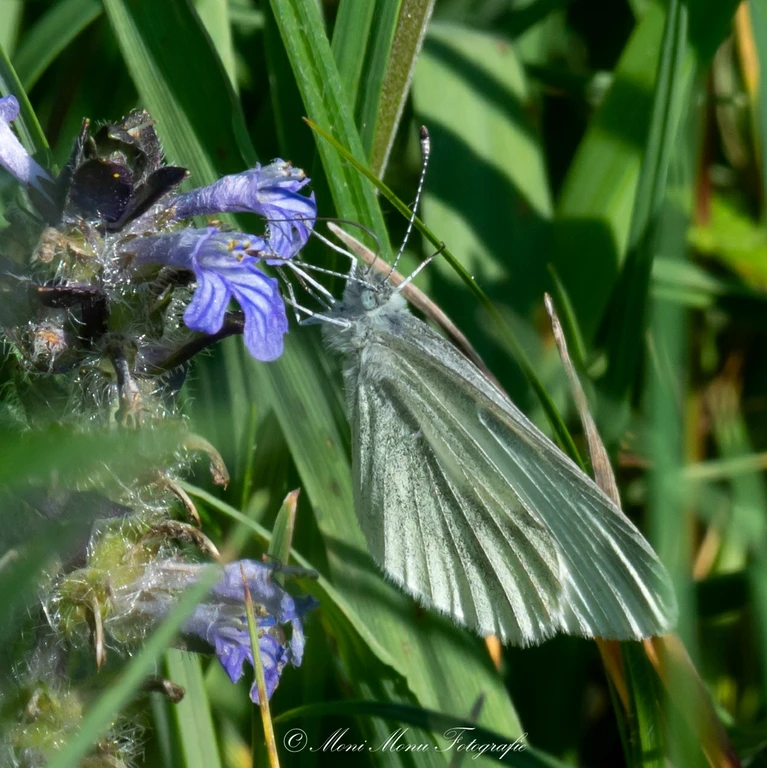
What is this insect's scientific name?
Leptidea sinapis/juvernica
